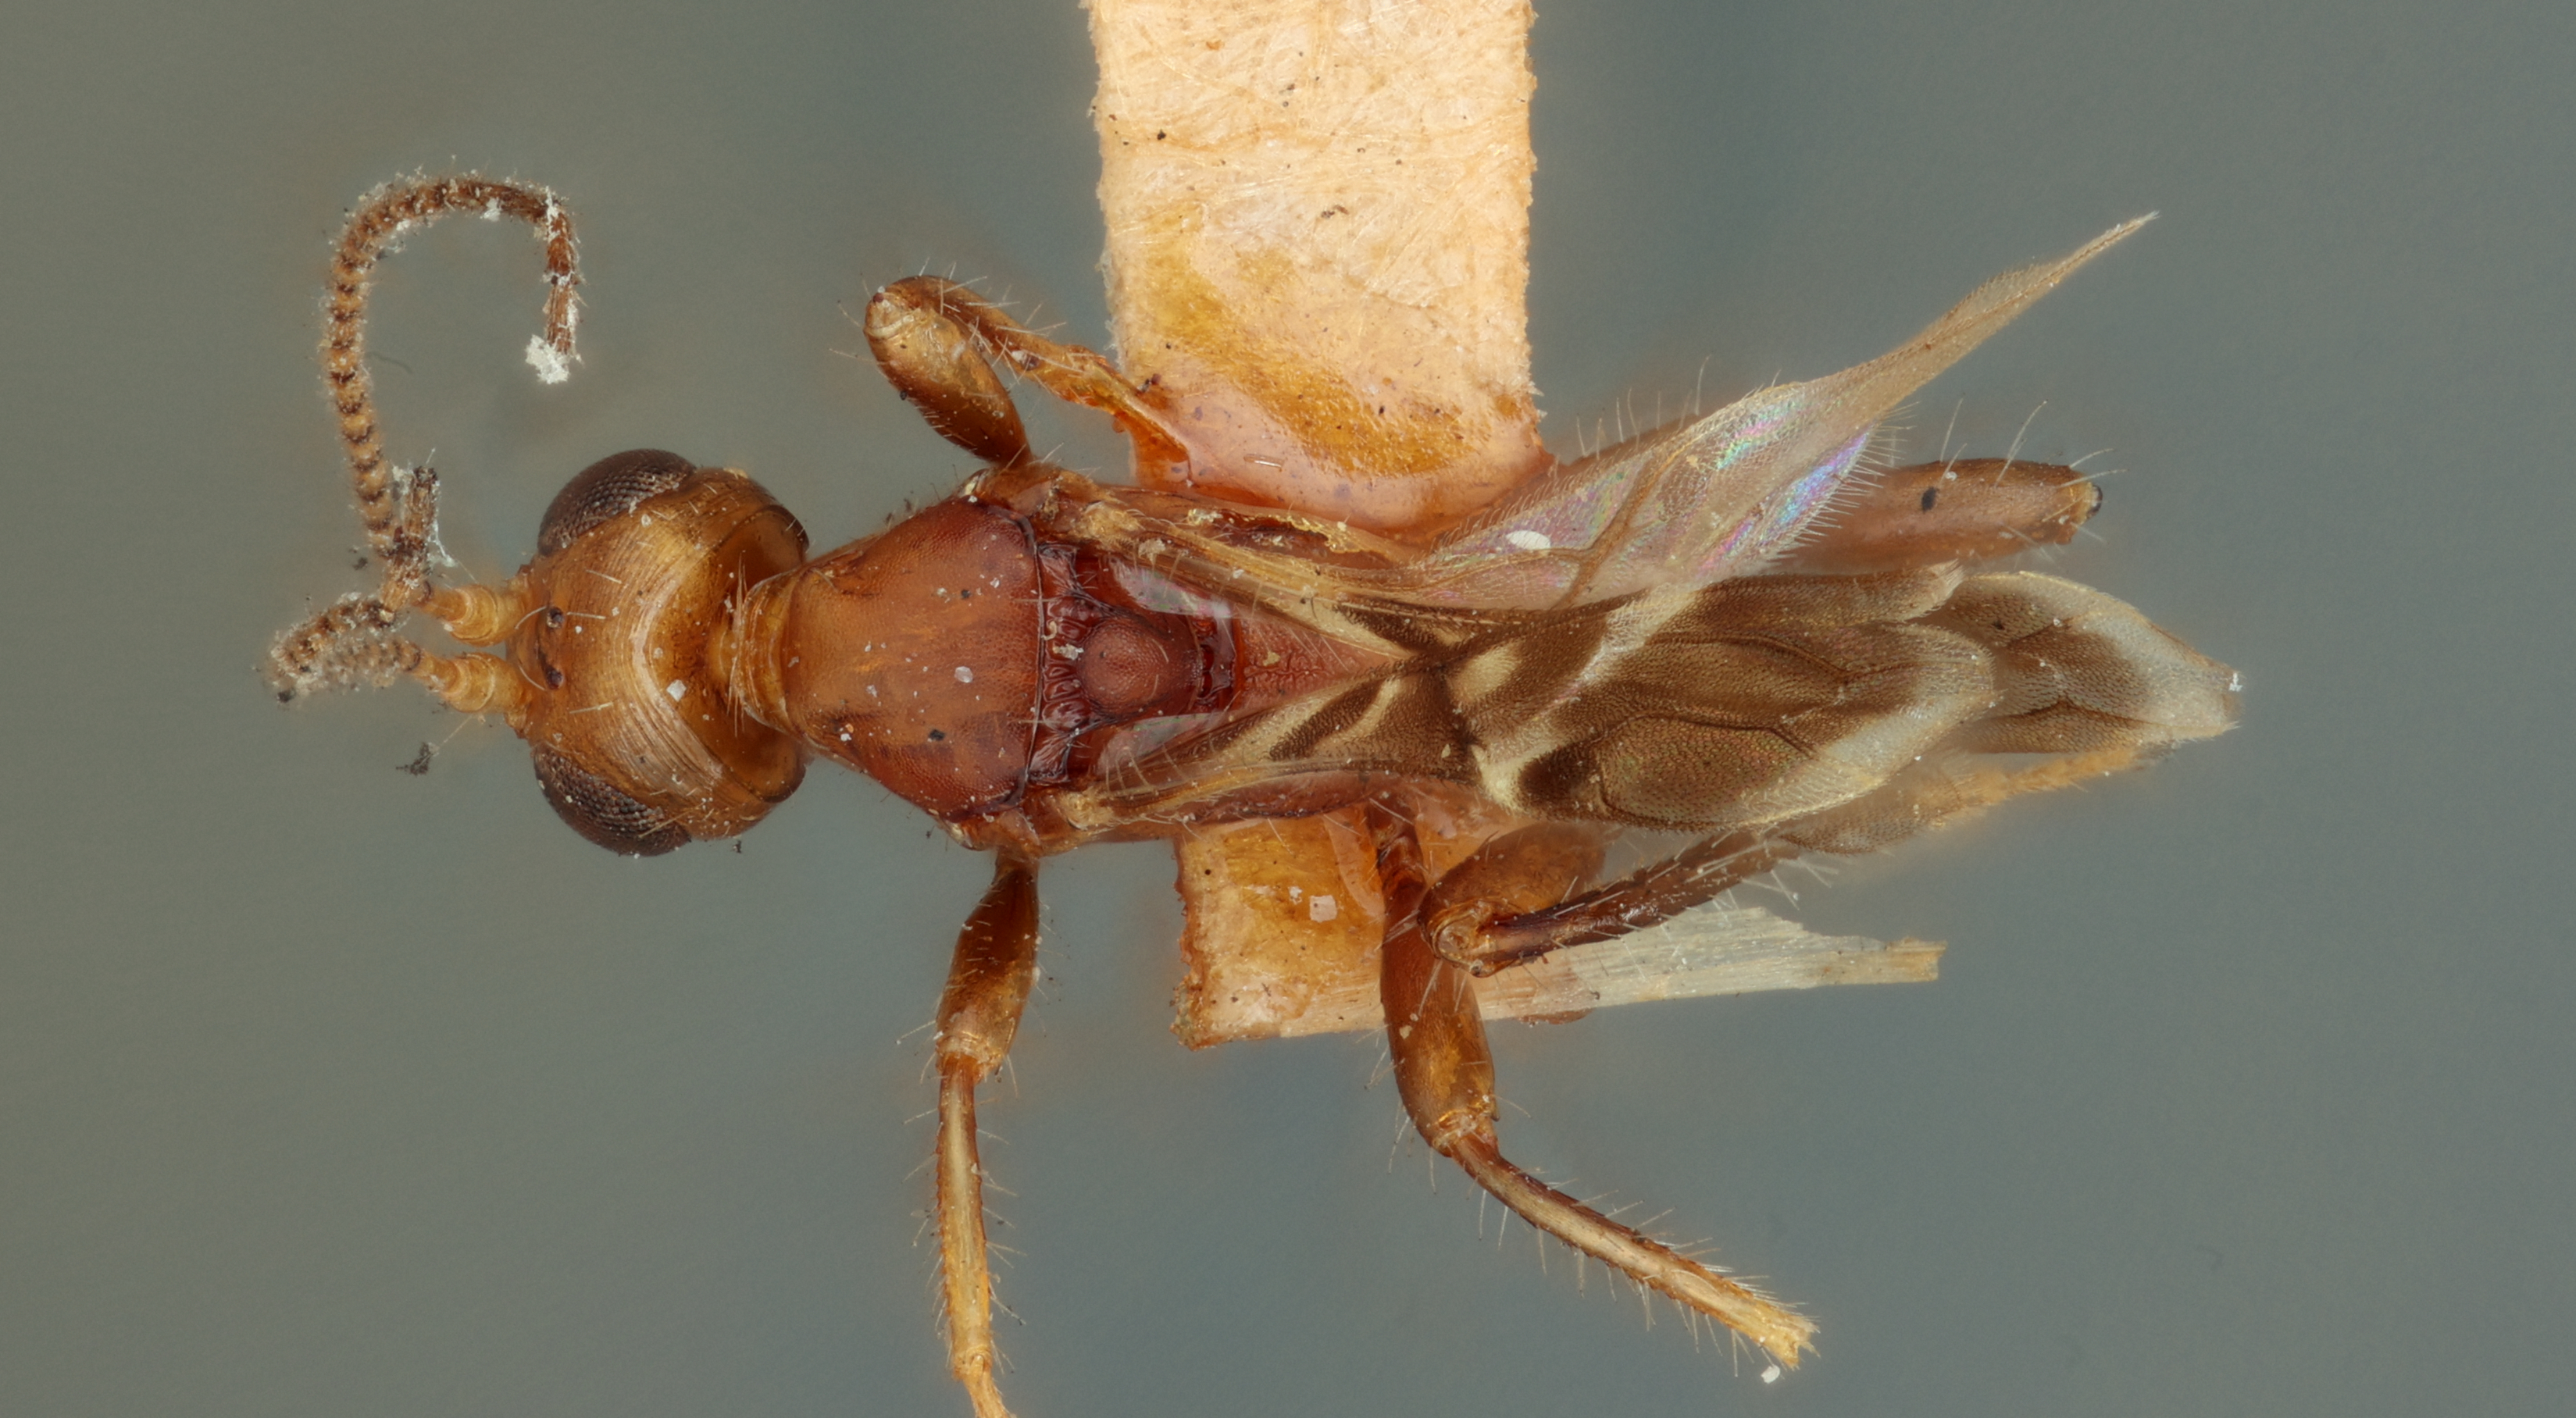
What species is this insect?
Spathius prusias
